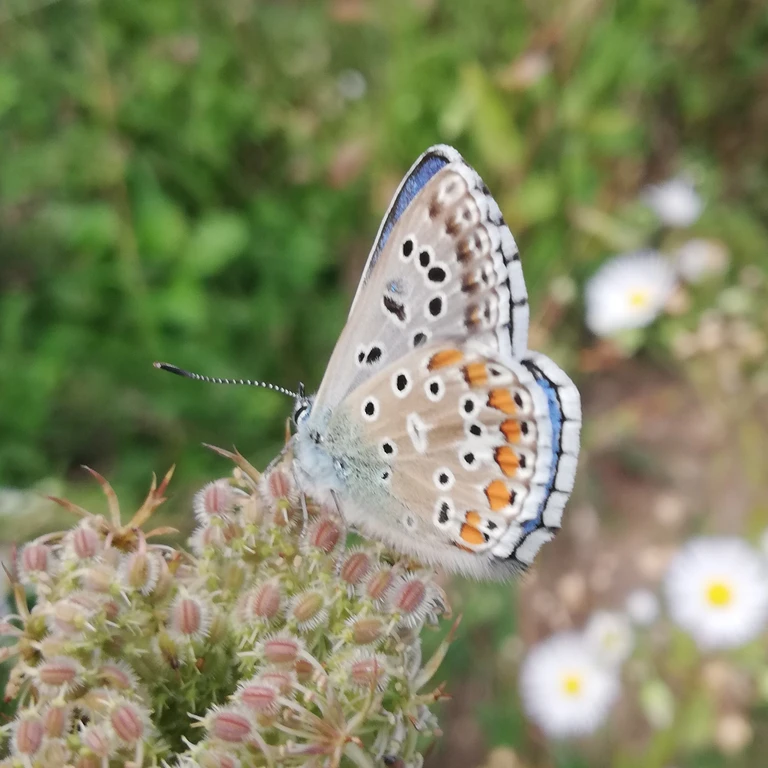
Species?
Lysandra bellargus
